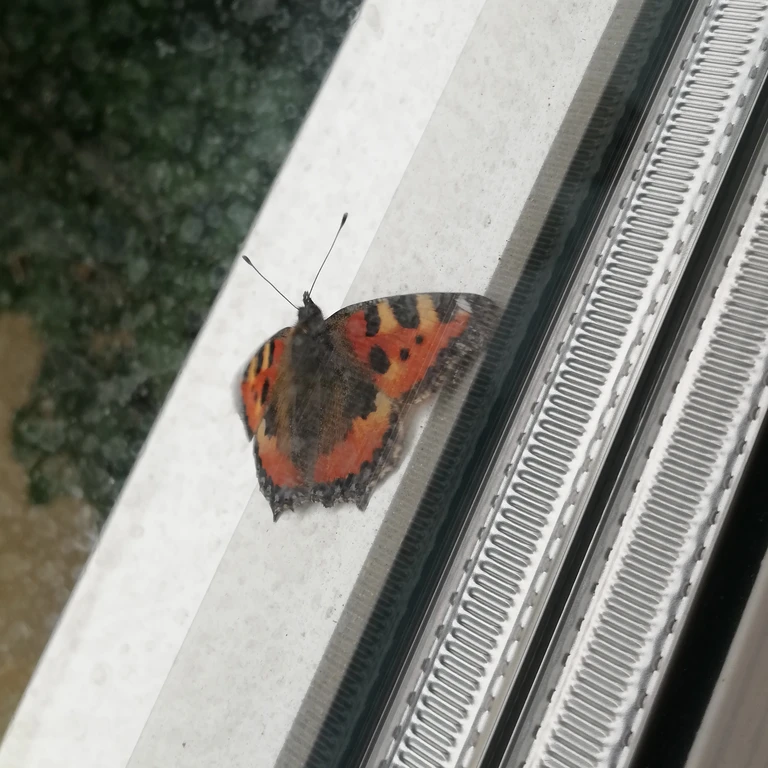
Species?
Aglais urticae
